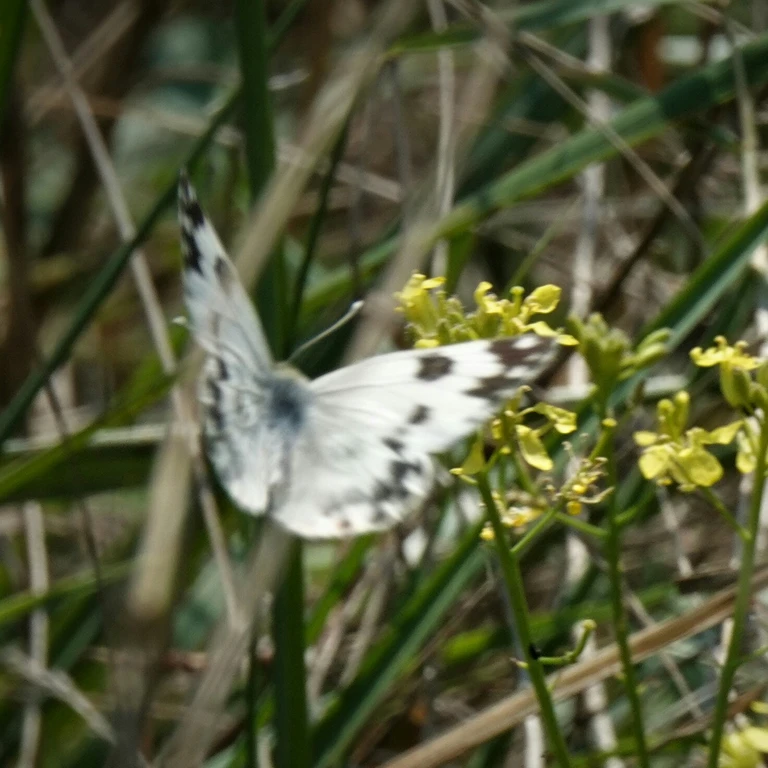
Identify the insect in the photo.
Pontia edusa
